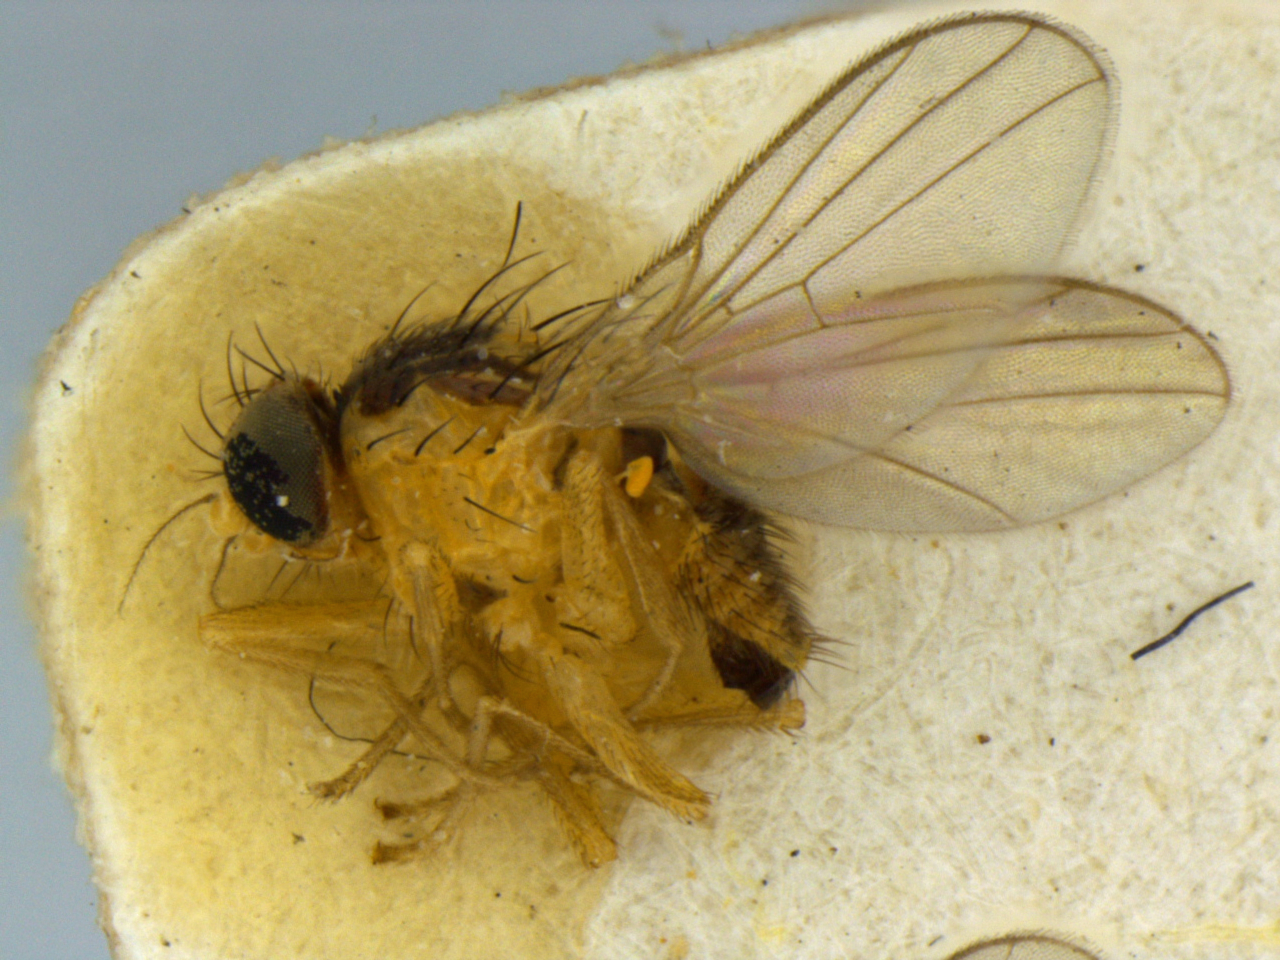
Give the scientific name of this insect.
Liriomyza blechi
